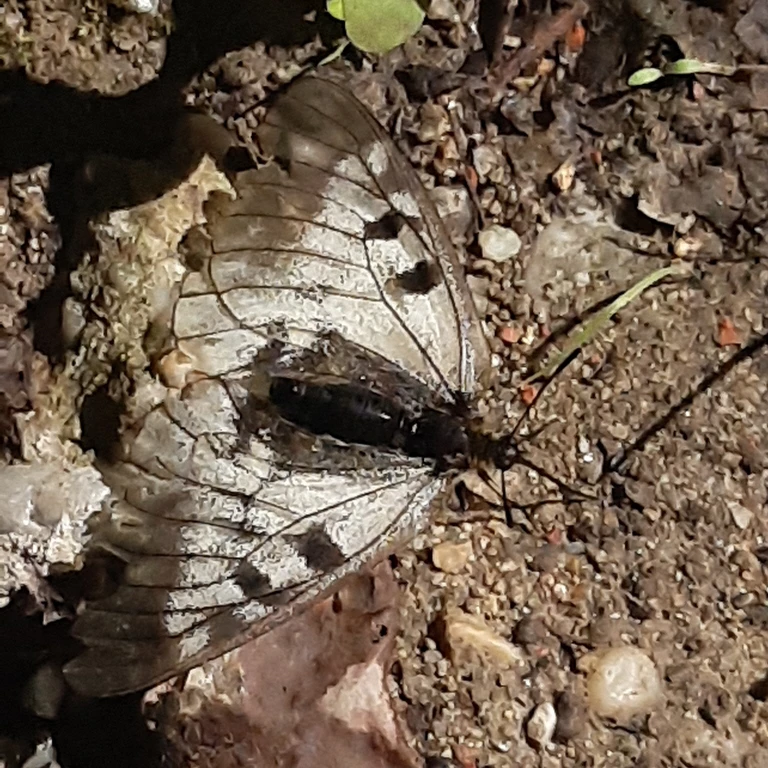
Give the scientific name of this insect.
Parnassius mnemosyne
